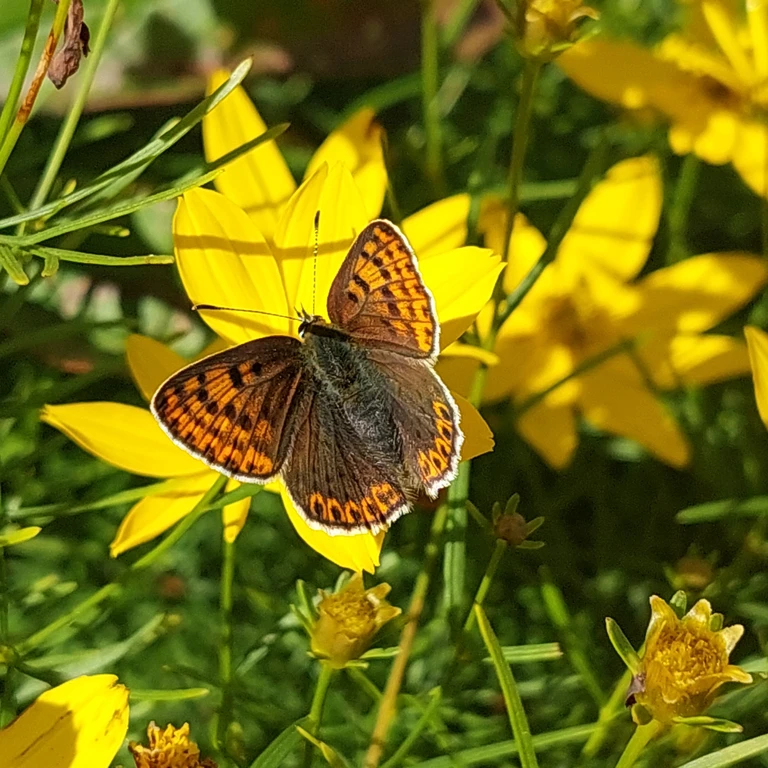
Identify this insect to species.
Lycaena tityrus (also Loweia tityrus)
